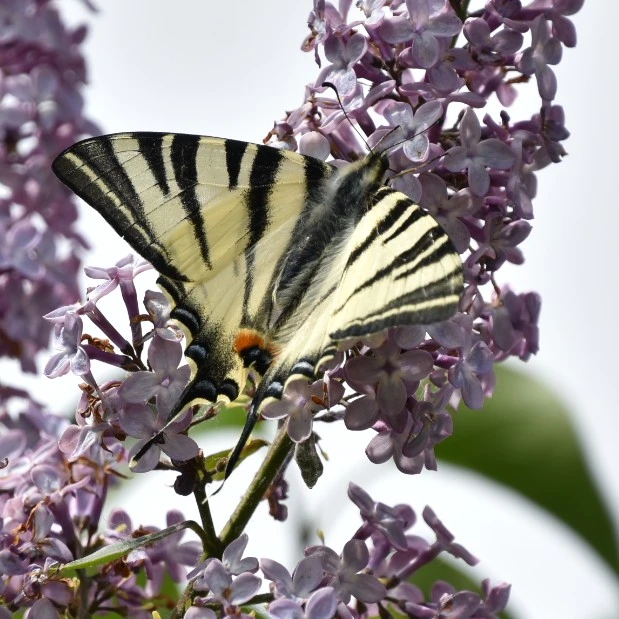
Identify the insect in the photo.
Iphiclides podalirius
